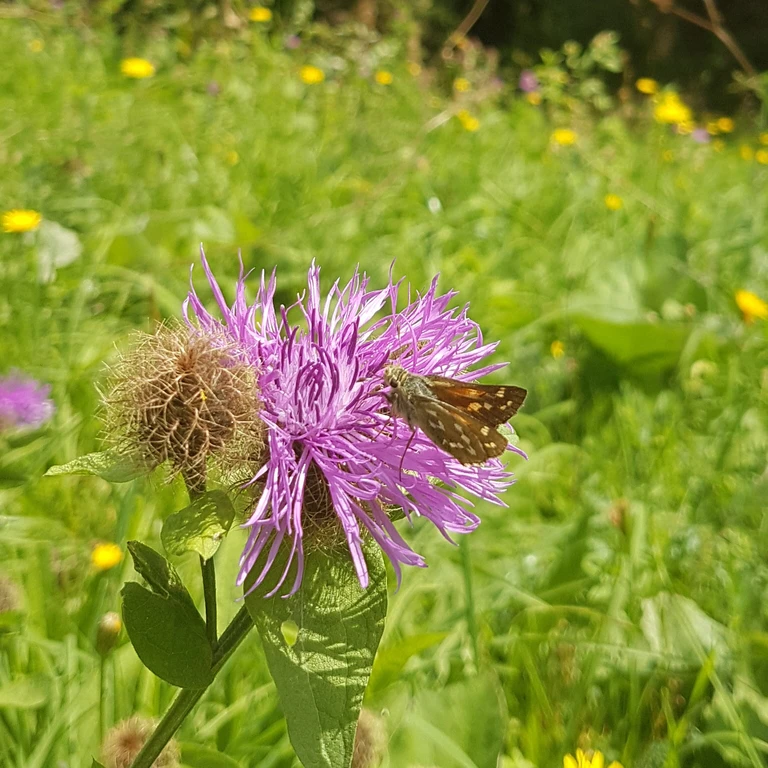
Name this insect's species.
Hesperia comma
